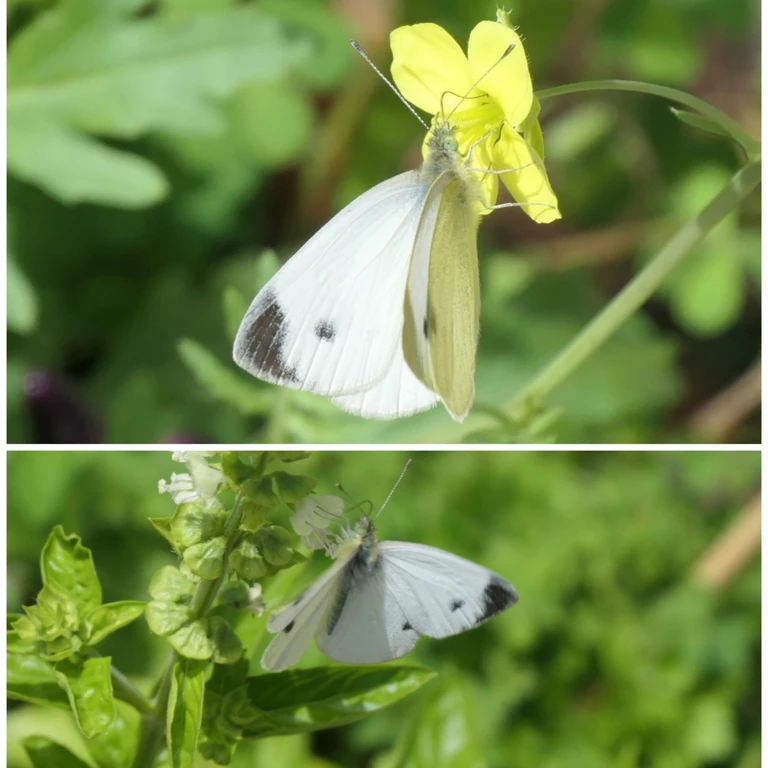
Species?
Pieris mannii
